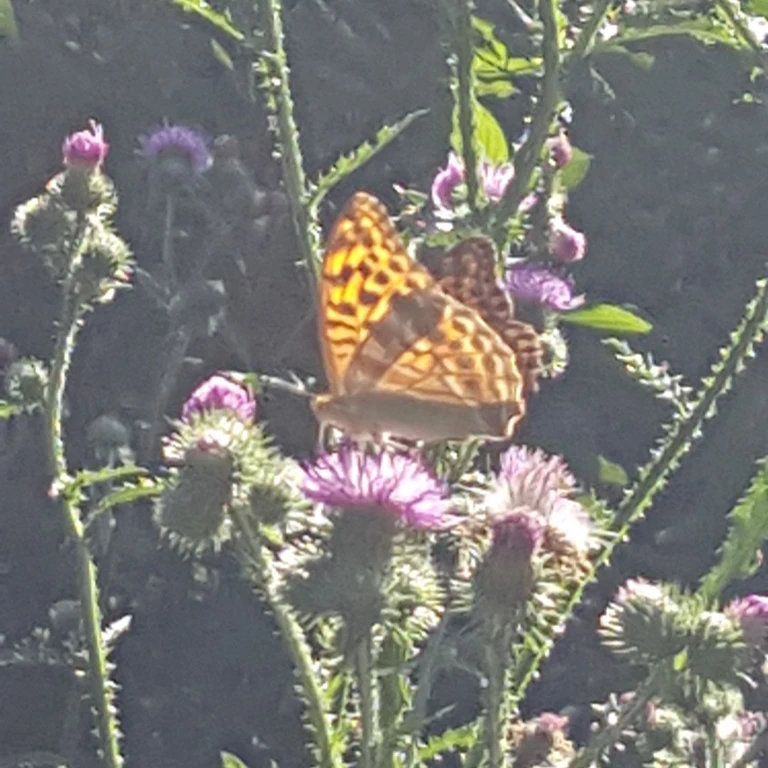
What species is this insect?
Argynnis paphia
